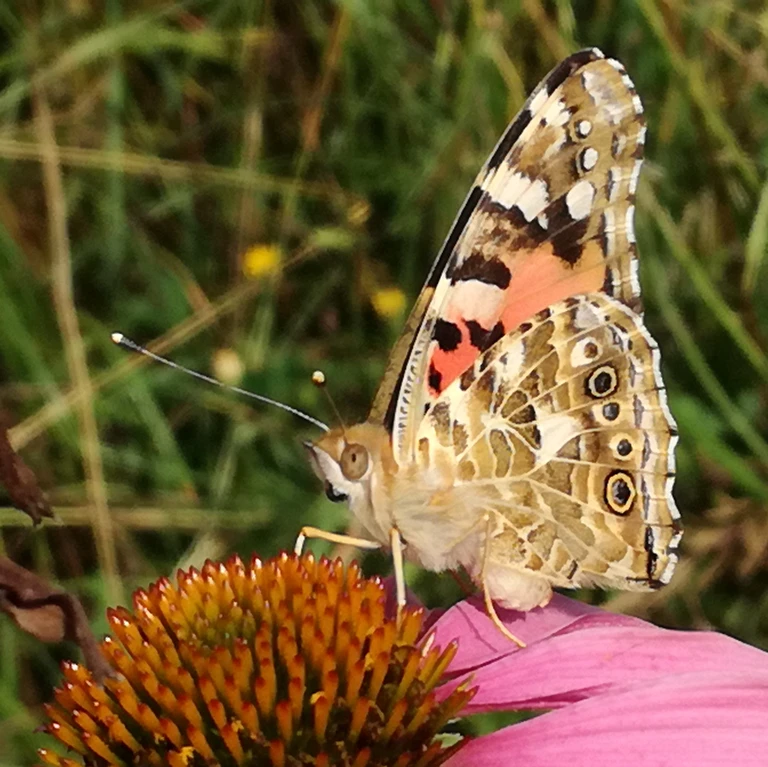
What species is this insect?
Vanessa cardui
